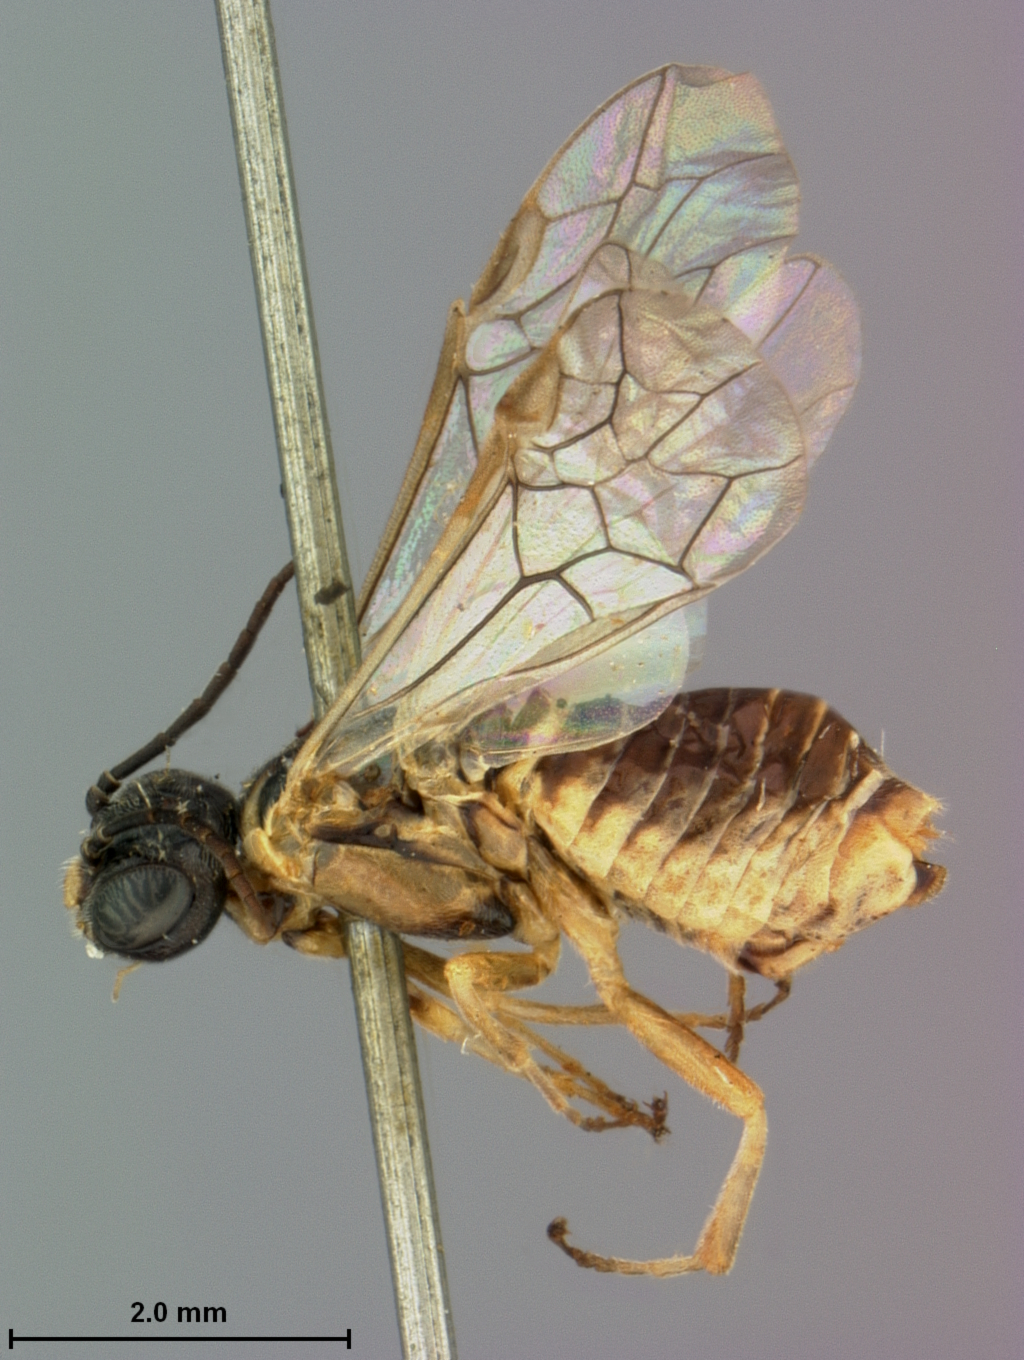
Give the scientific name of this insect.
Periclista occidentalis
